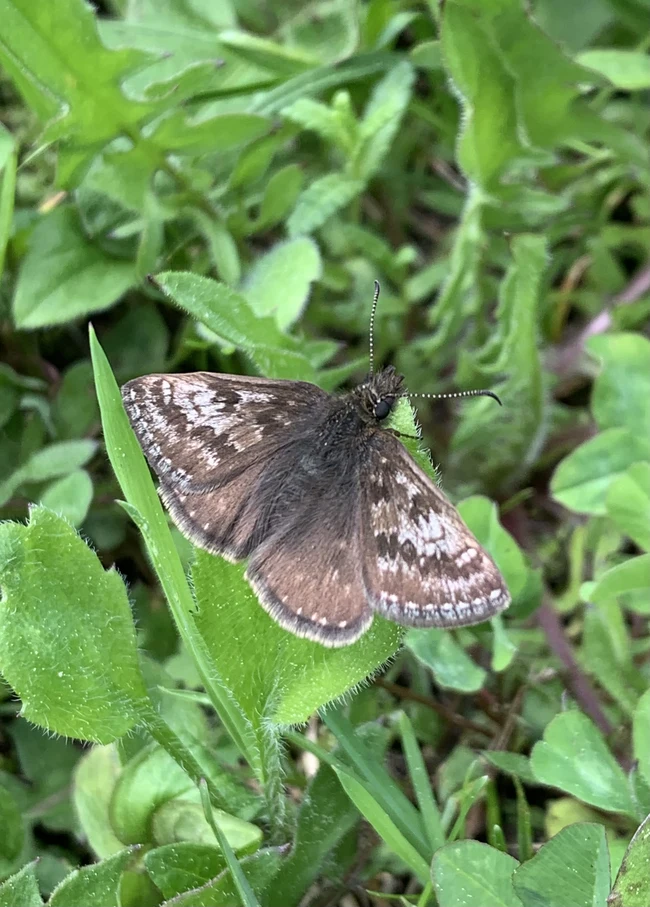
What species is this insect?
Erynnis tages
